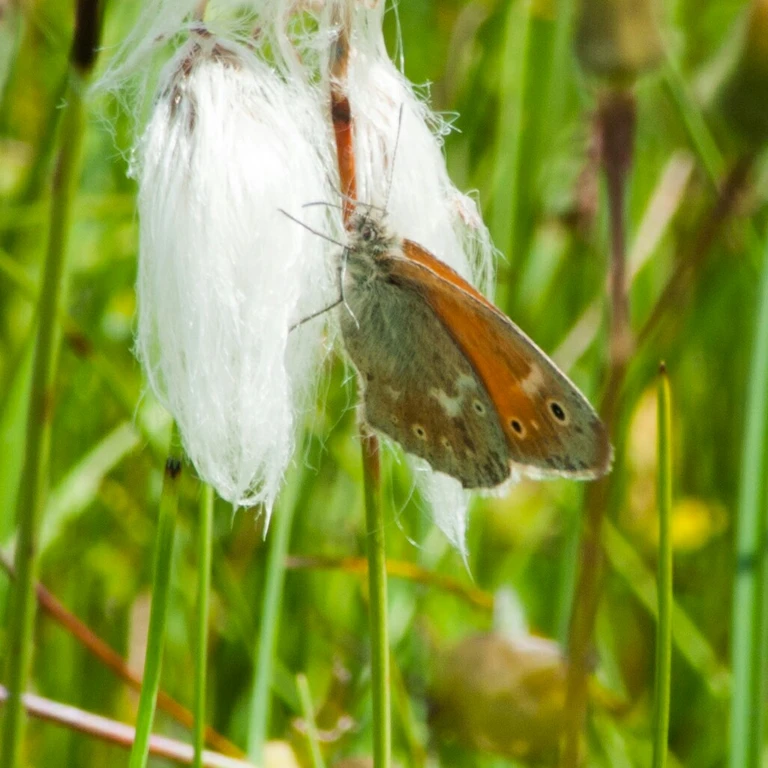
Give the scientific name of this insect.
Coenonympha tullia
